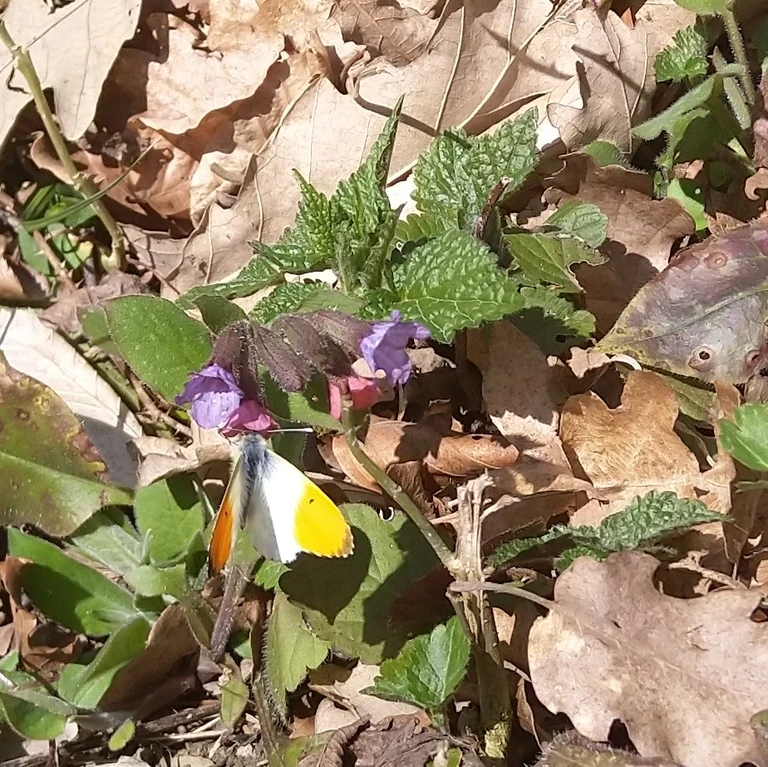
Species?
Anthocharis cardamines
